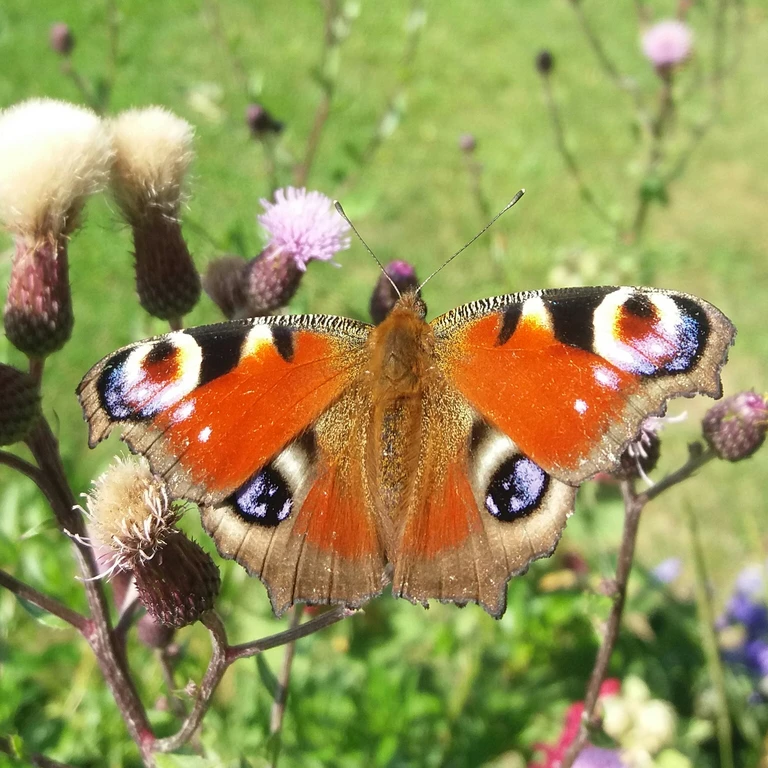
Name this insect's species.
Aglais io
